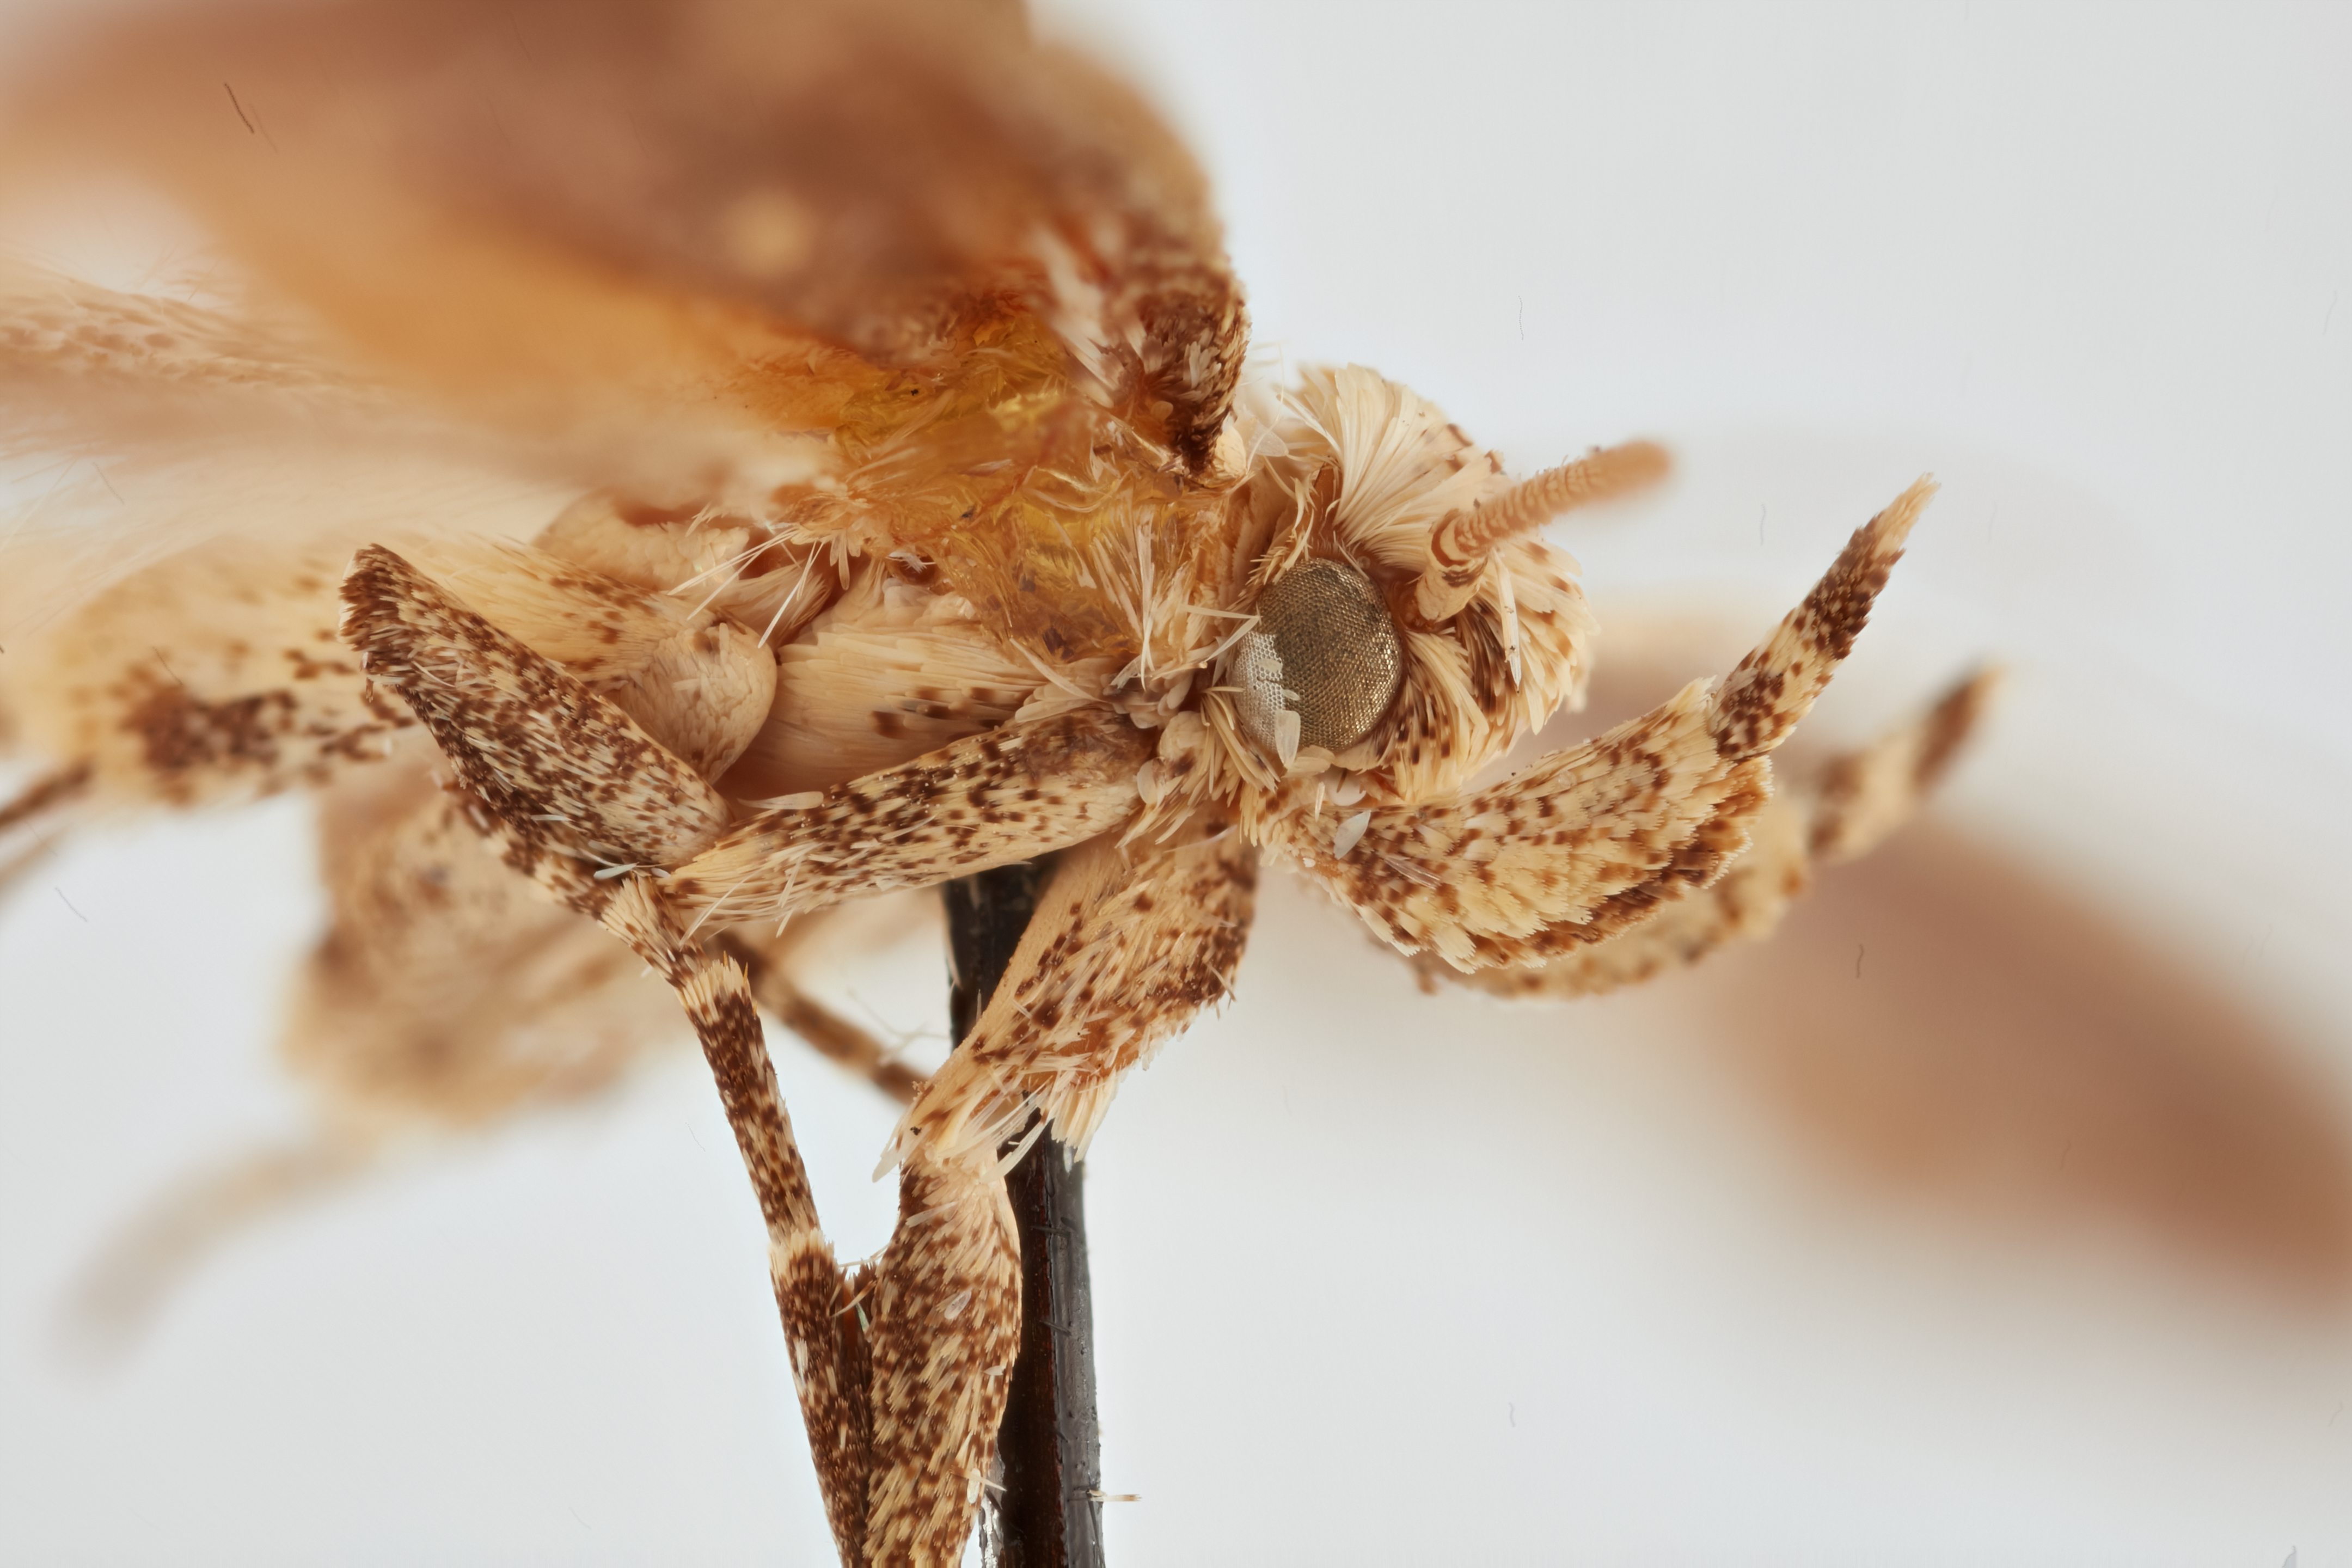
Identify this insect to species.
Frumenta nundinella
